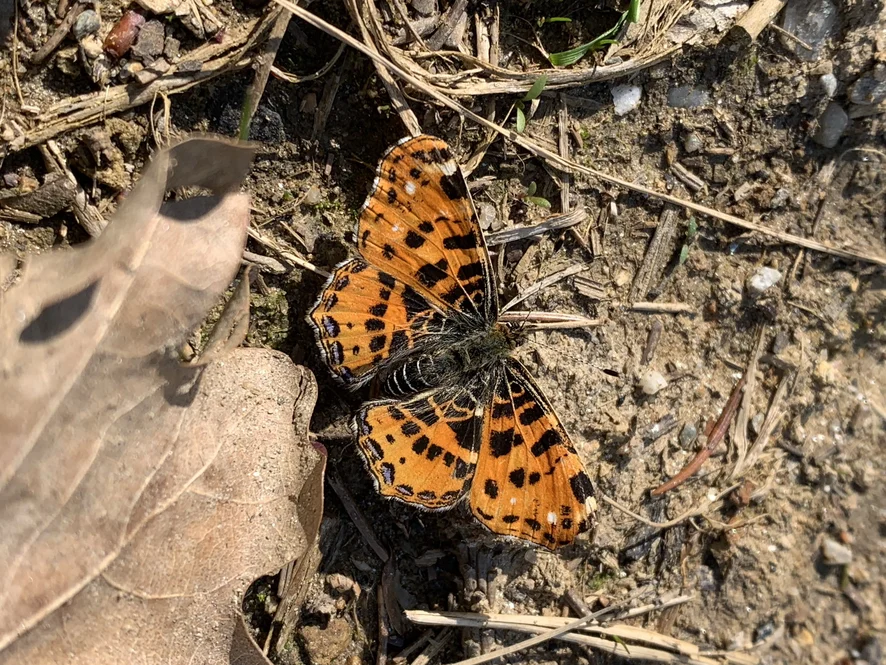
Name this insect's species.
Araschnia levana
